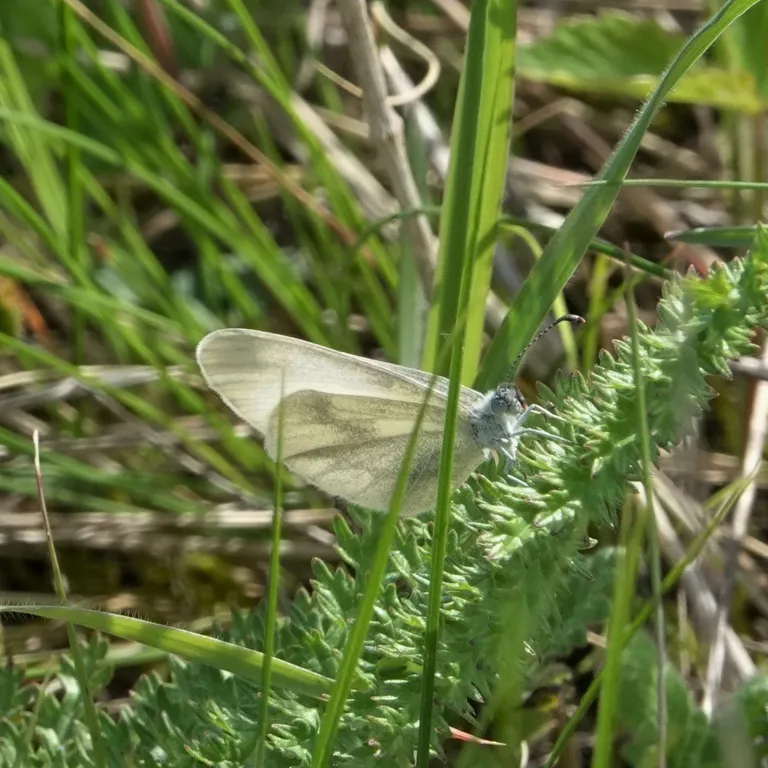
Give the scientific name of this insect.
Leptidea sinapis/juvernica
